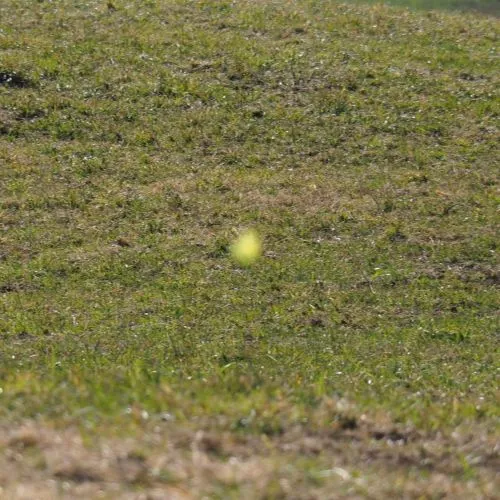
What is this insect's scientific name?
Gonepteryx rhamni
